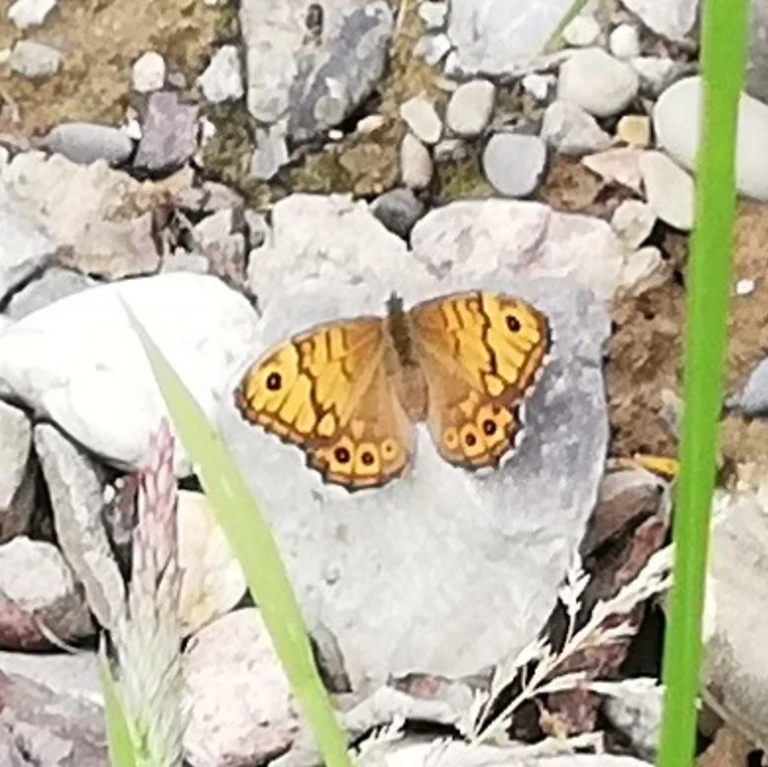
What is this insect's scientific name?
Lasiommata megera (also Pararge megera)
